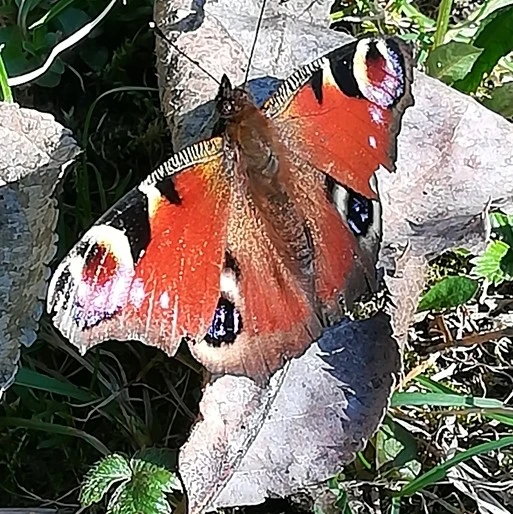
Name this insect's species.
Aglais io
